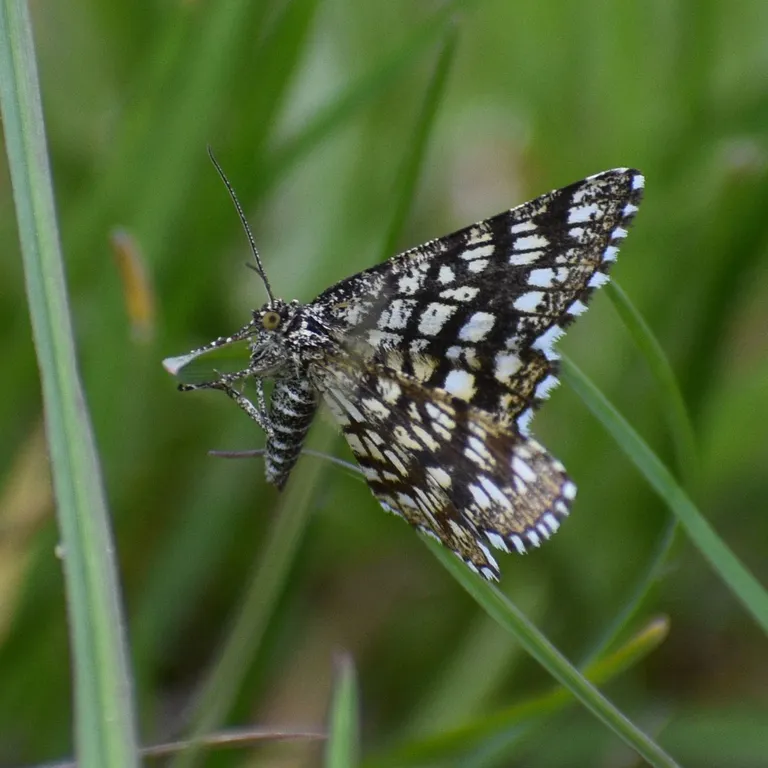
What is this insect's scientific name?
Chiasmia clathrata
